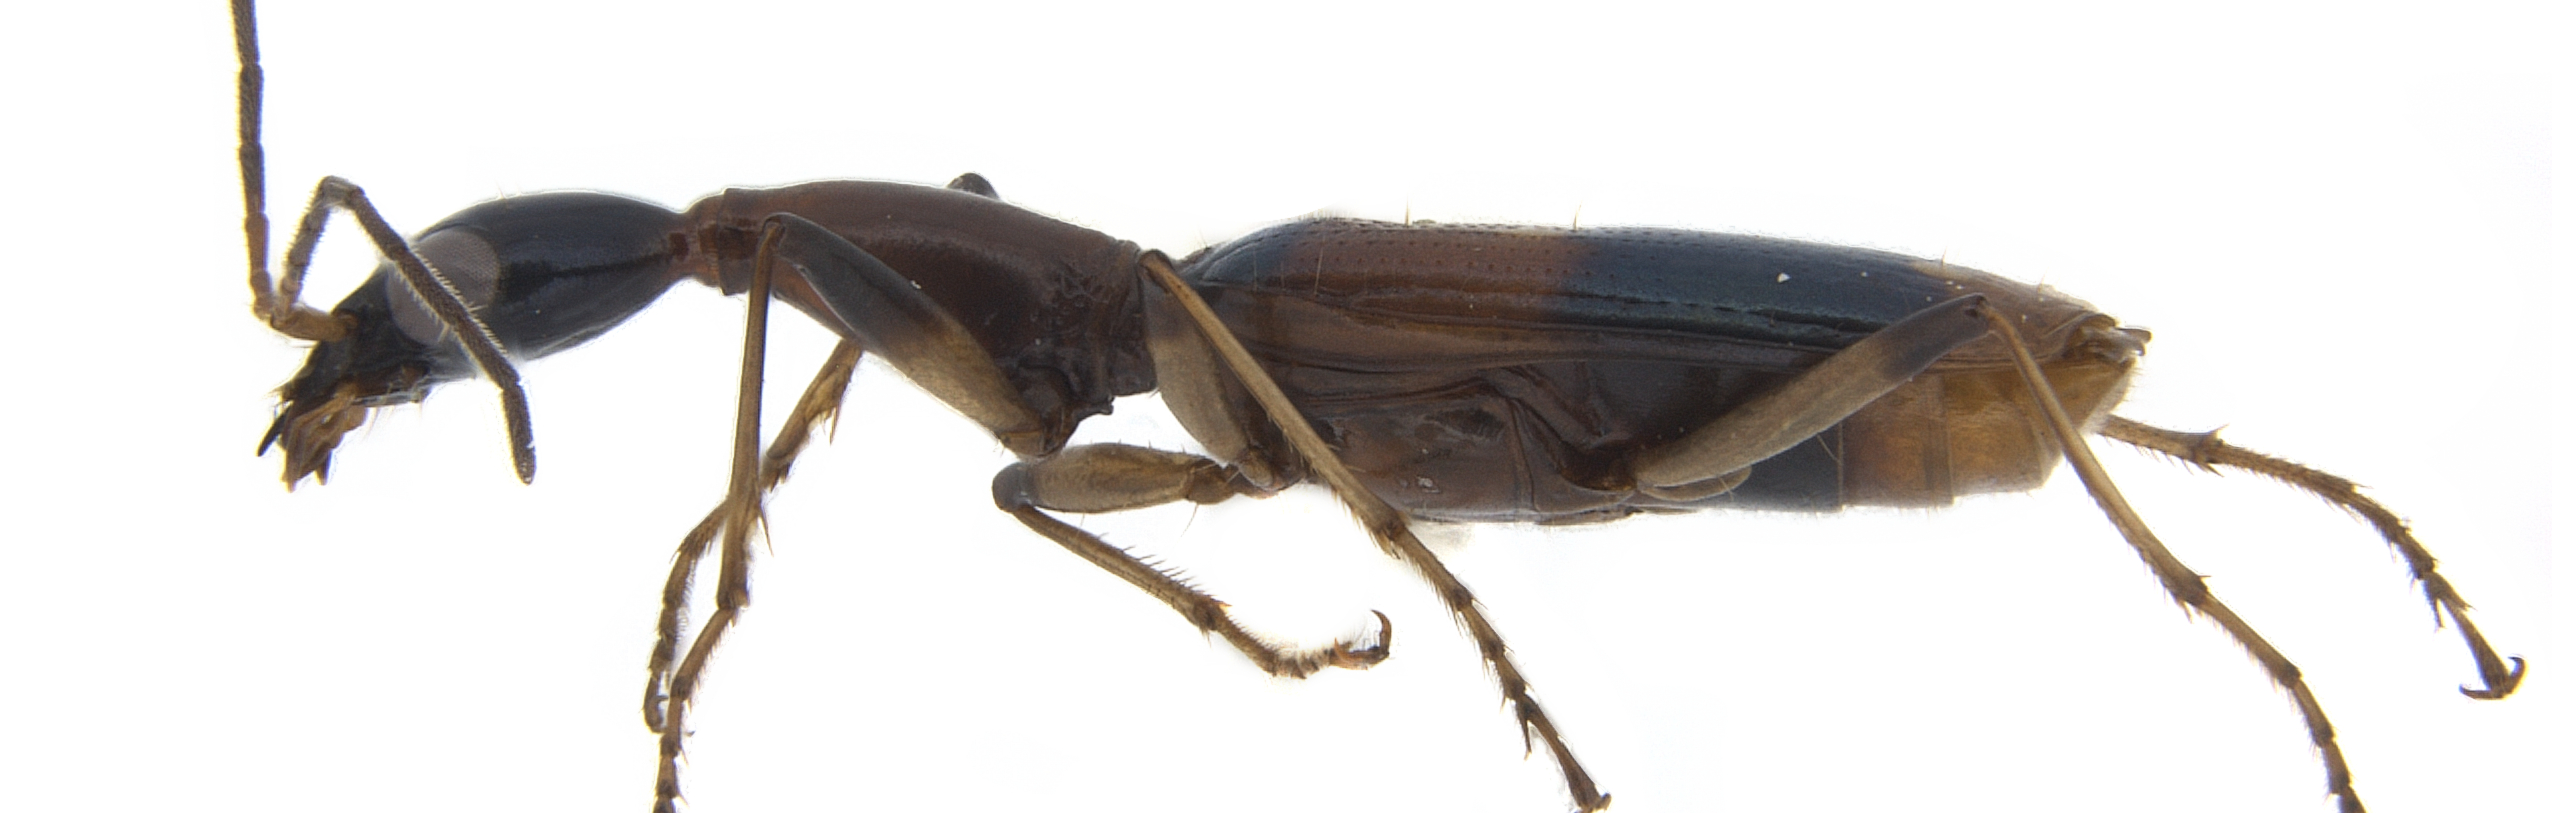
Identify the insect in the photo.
Casnoidea indica (also Ophionea indica)
